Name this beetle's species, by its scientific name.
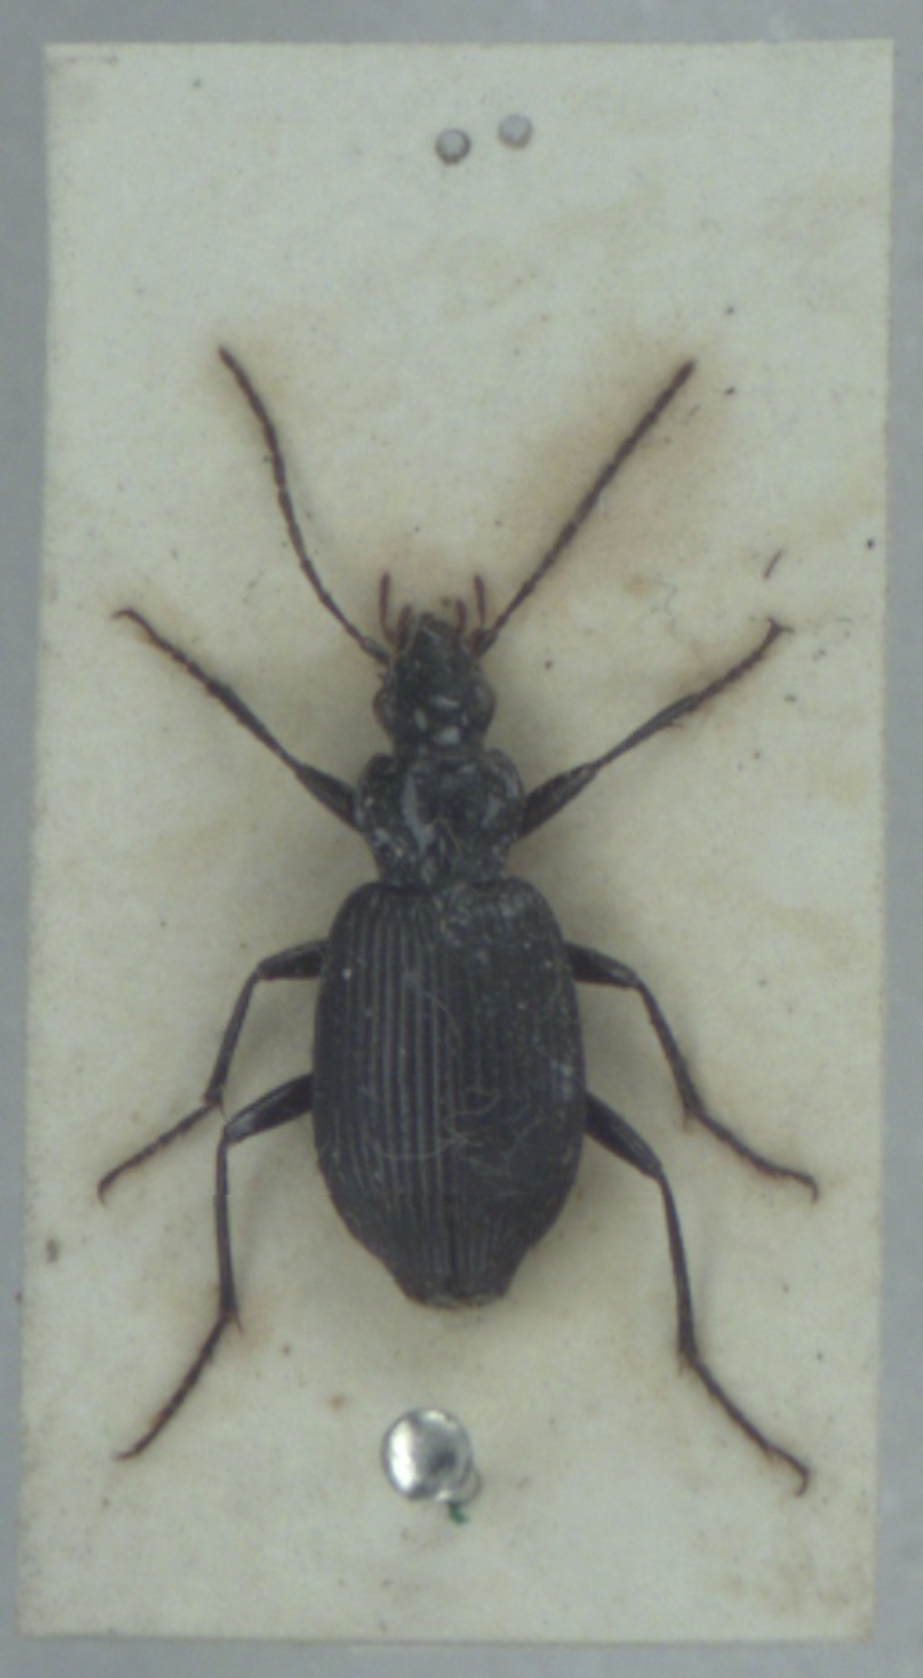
Platynus assimilis
